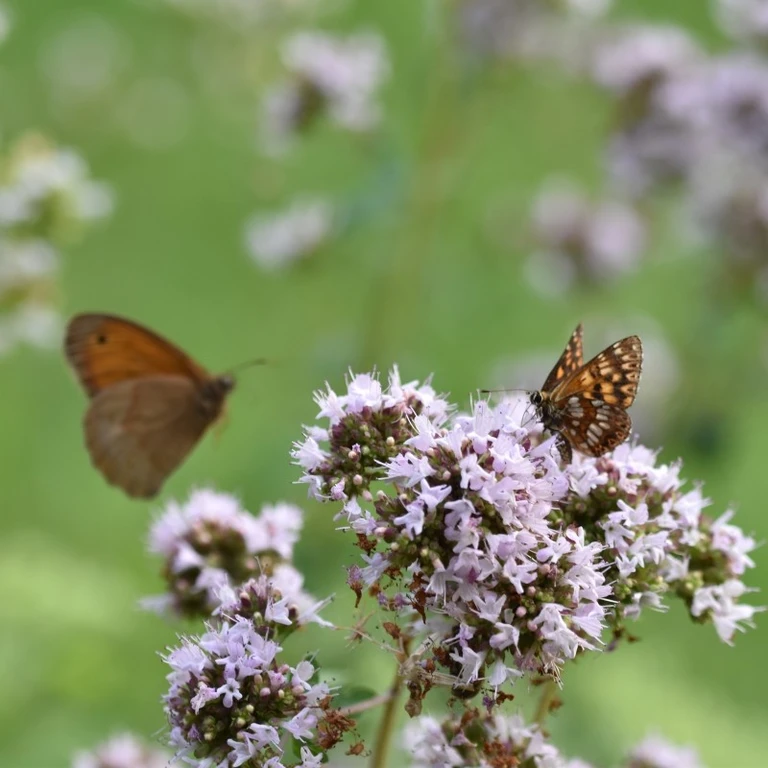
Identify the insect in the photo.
Hamearis lucina
